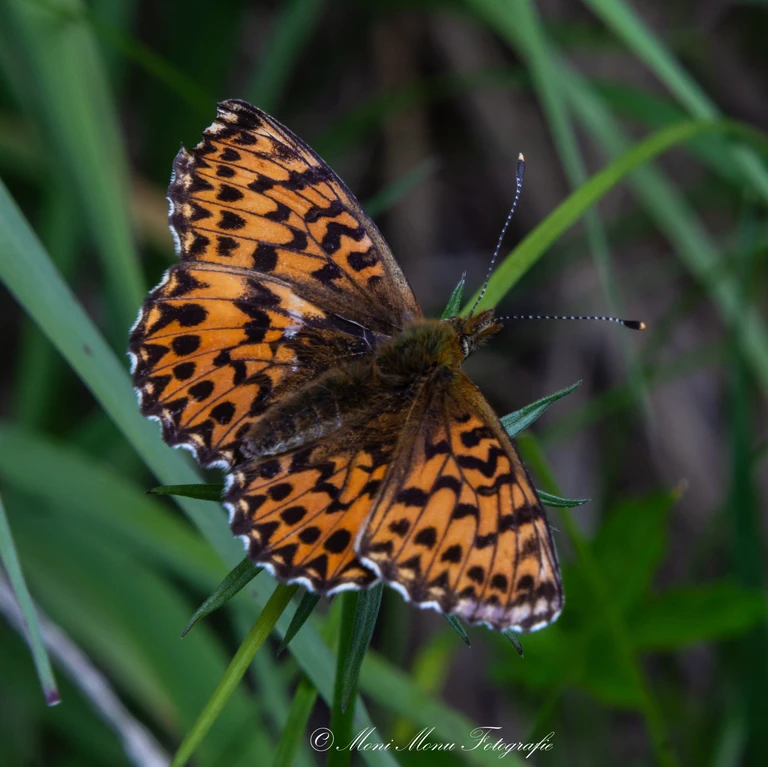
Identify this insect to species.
Boloria titania
